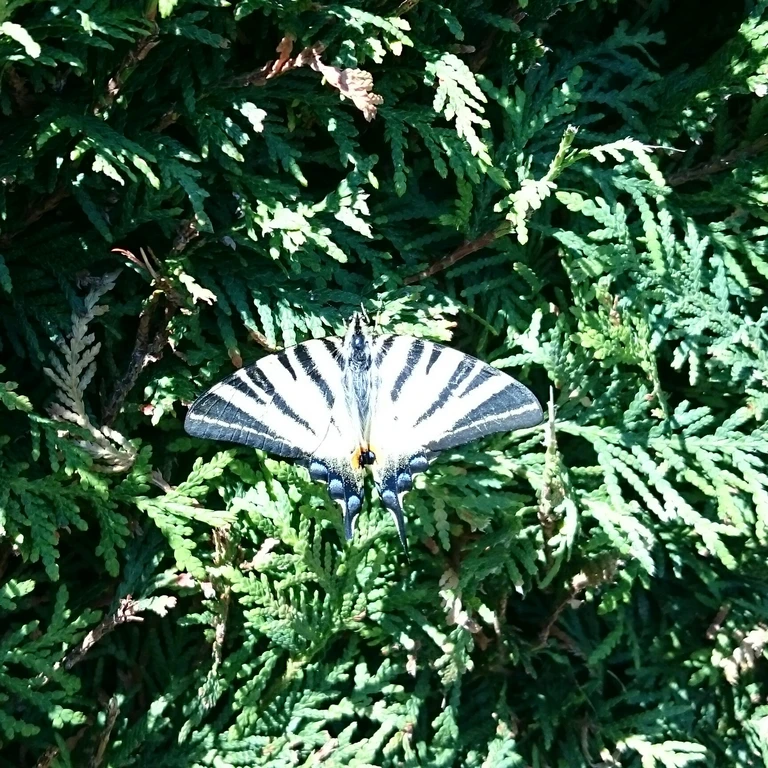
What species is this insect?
Iphiclides podalirius
